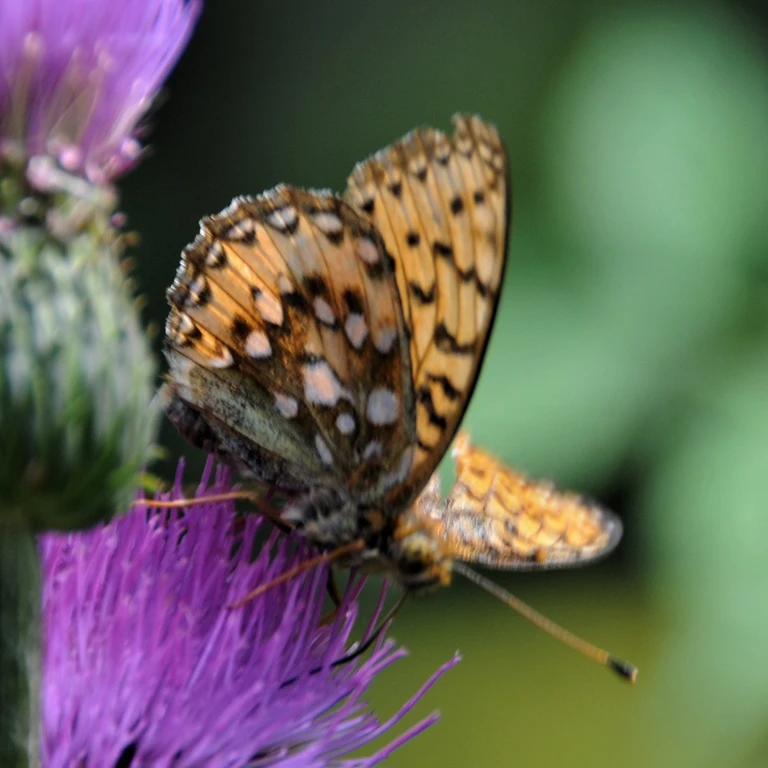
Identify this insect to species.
Speyeria aglaja
